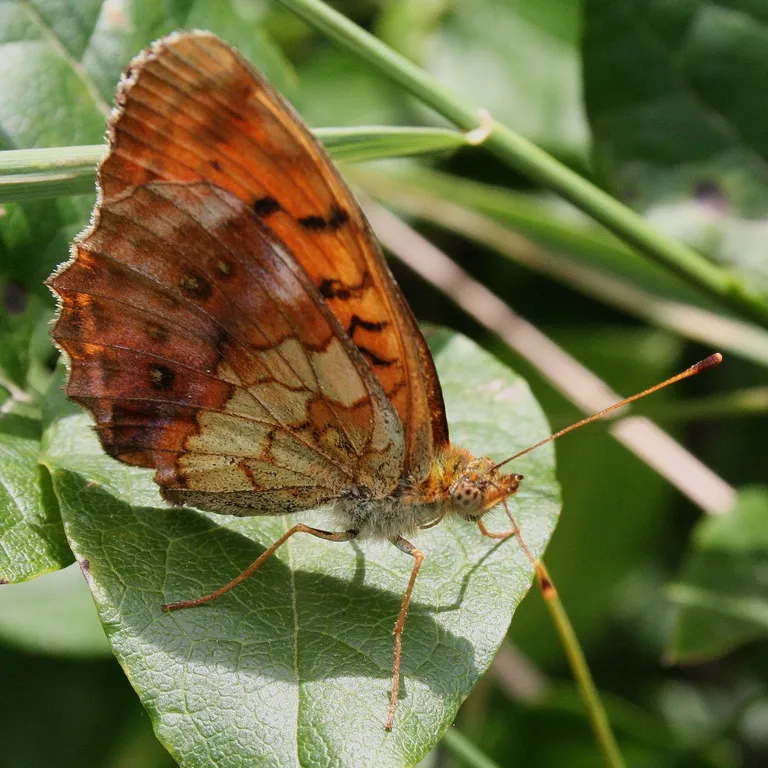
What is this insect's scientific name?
Brenthis daphne
